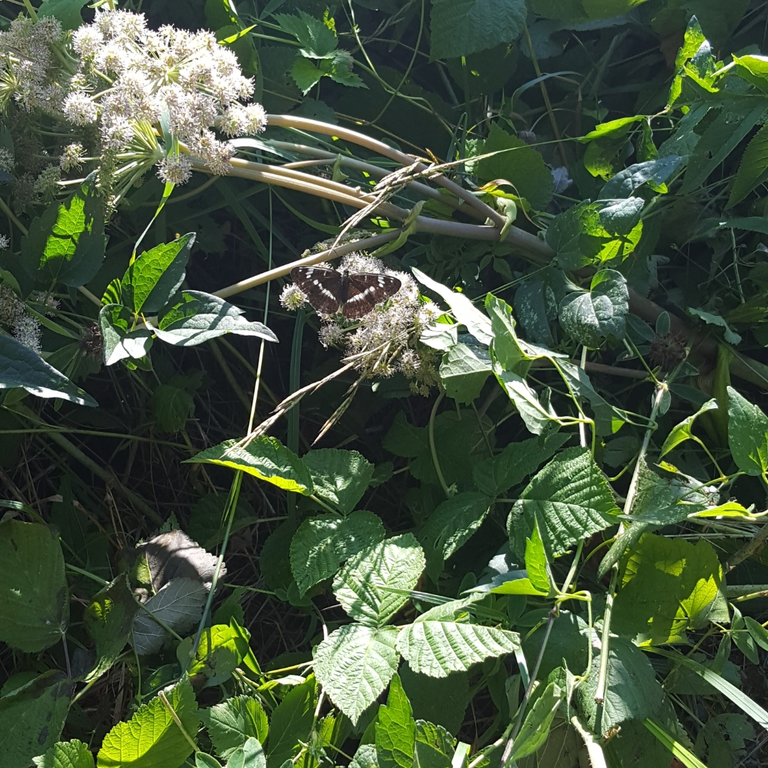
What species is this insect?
Limenitis camilla (also Ladoga camilla)
